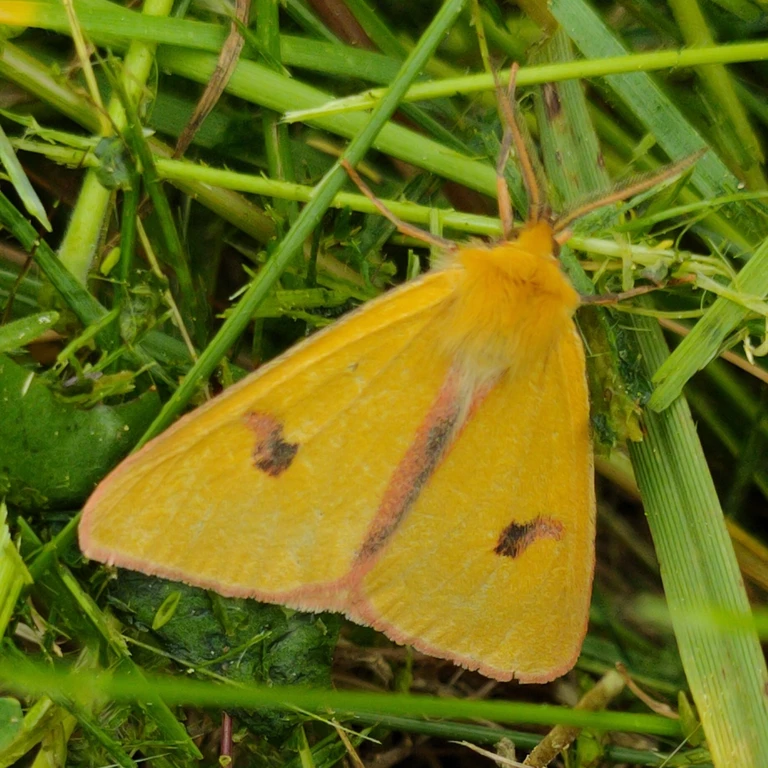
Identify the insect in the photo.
Diacrisia sannio
